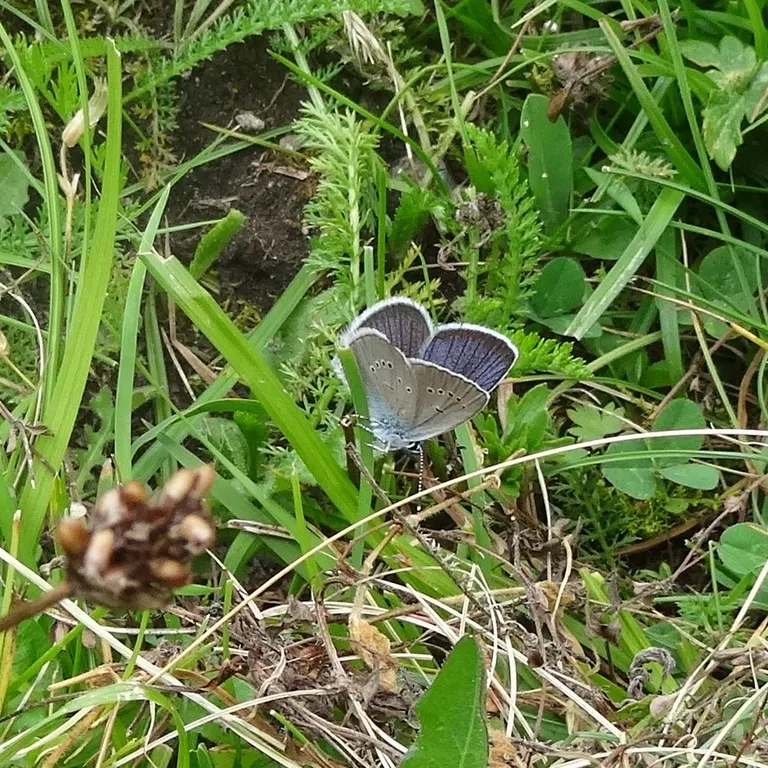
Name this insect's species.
Cyaniris semiargus
